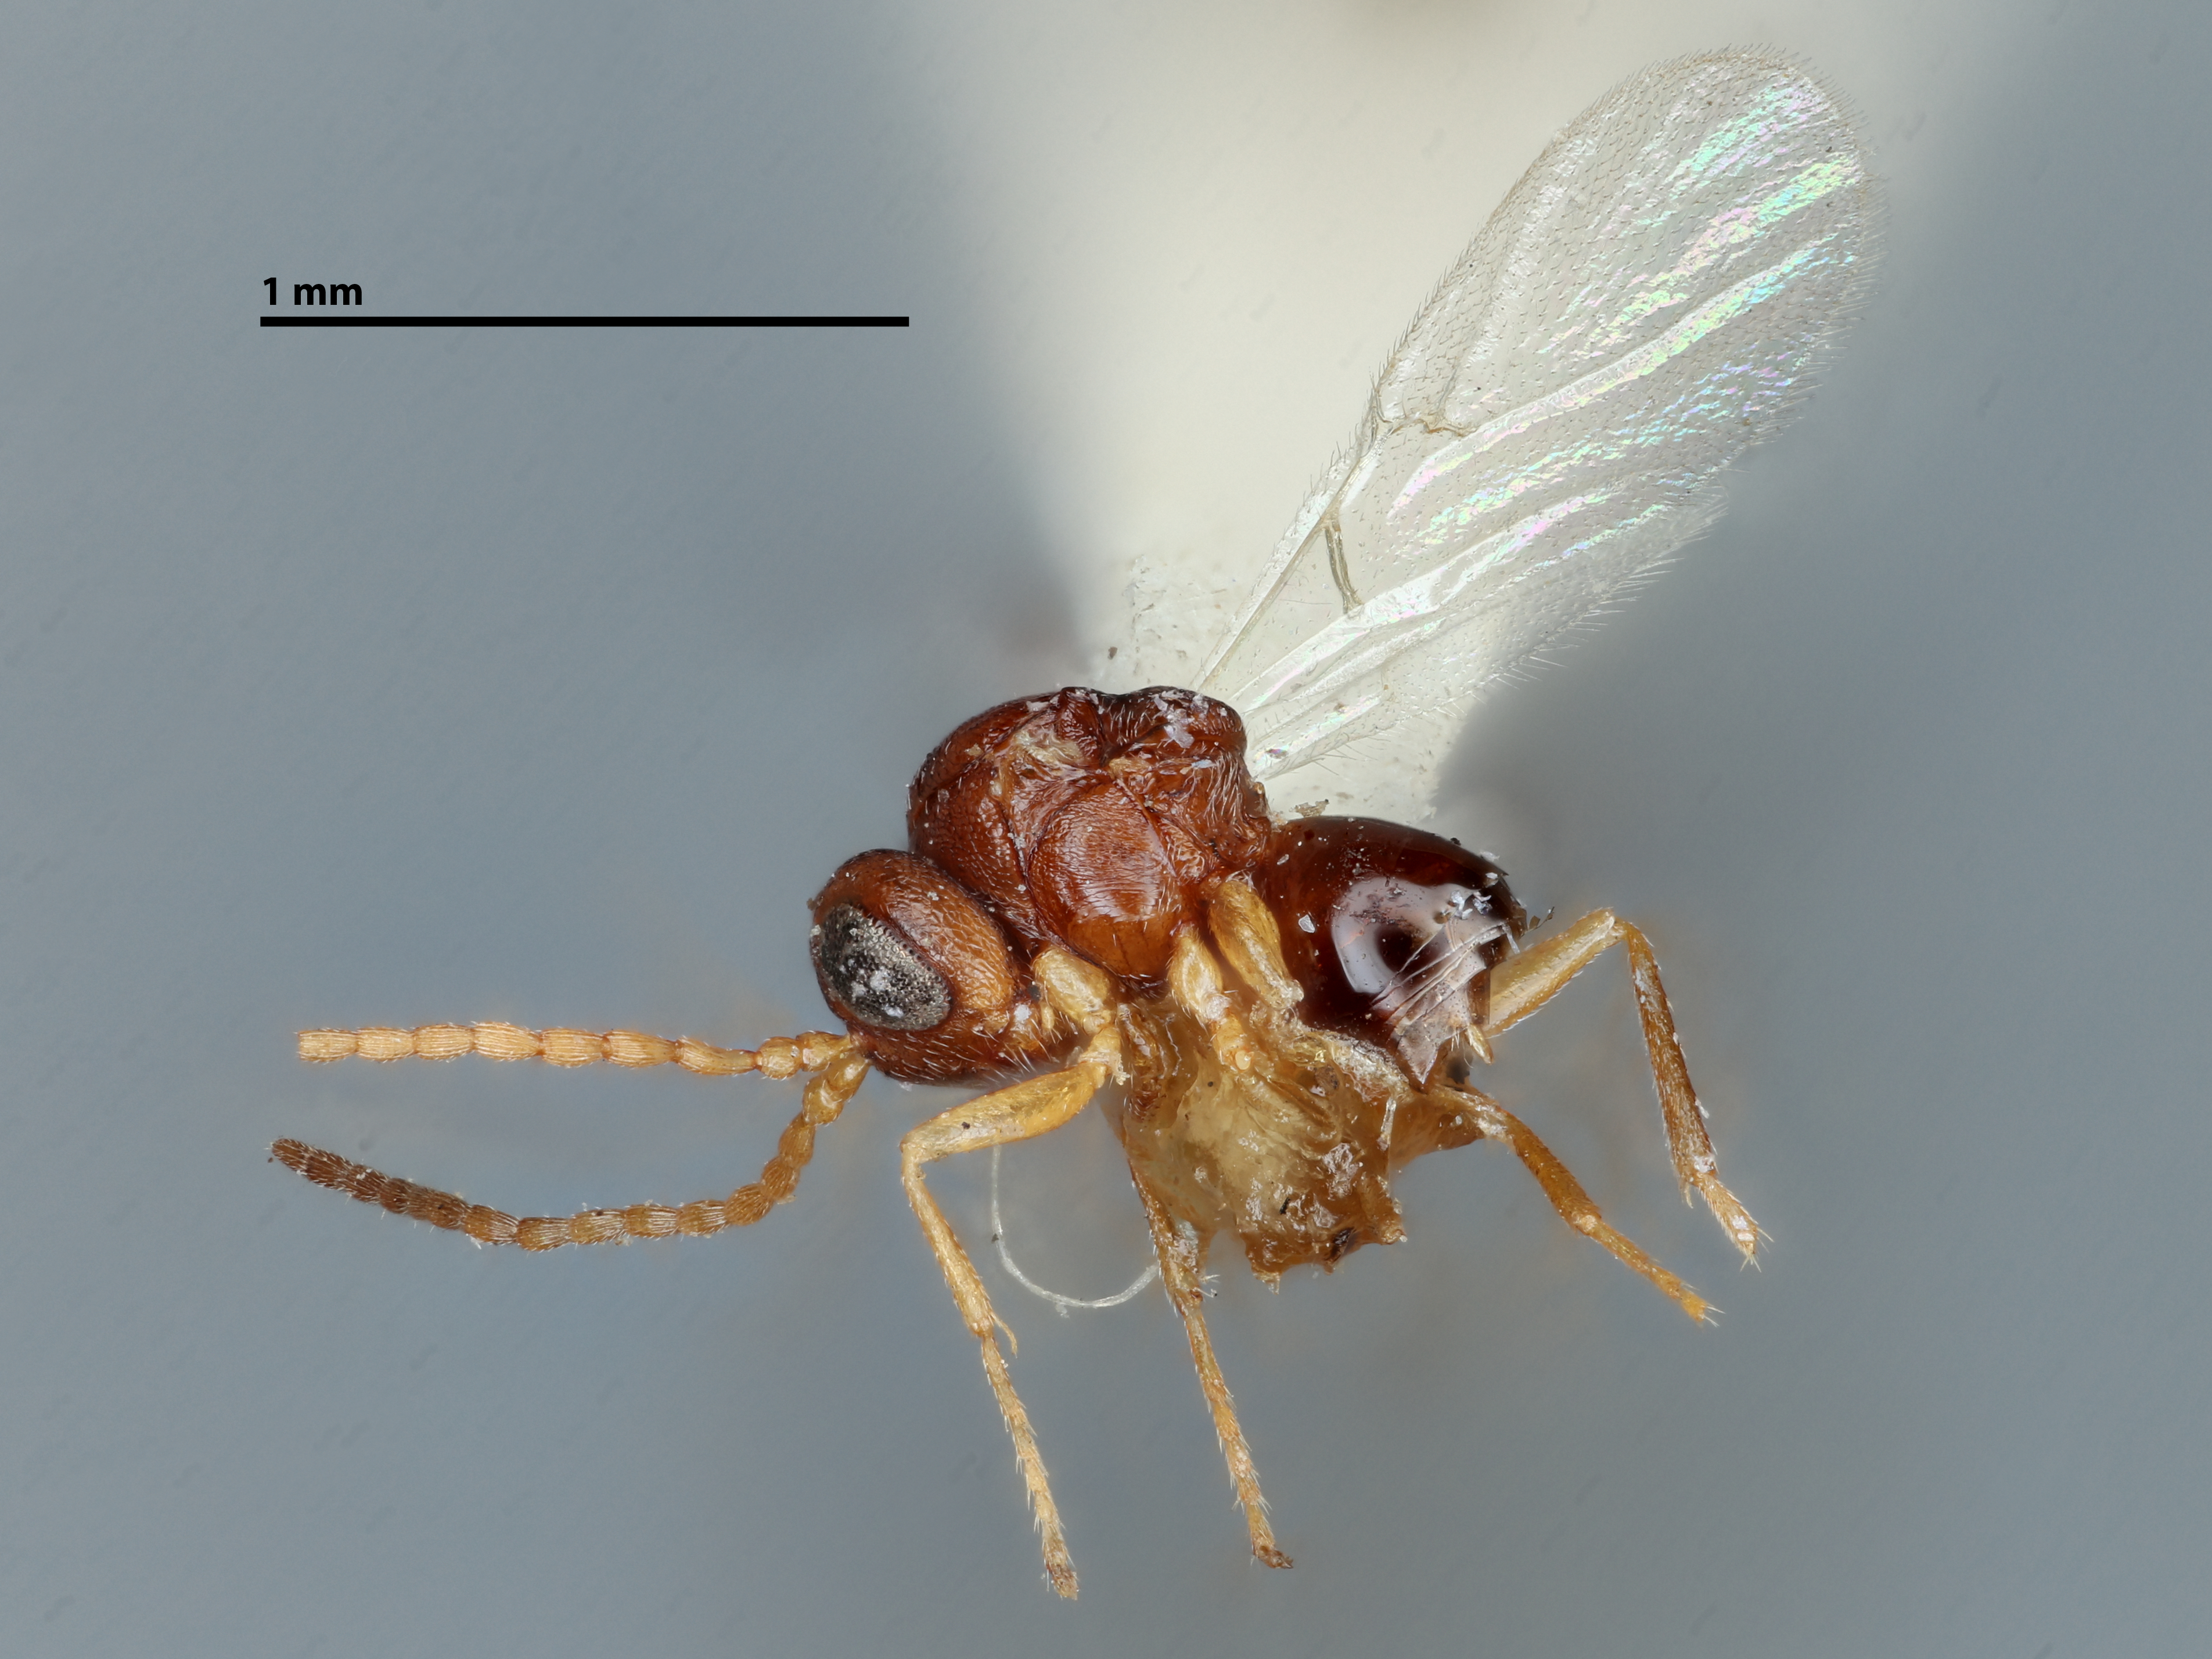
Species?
Cynips quercus
